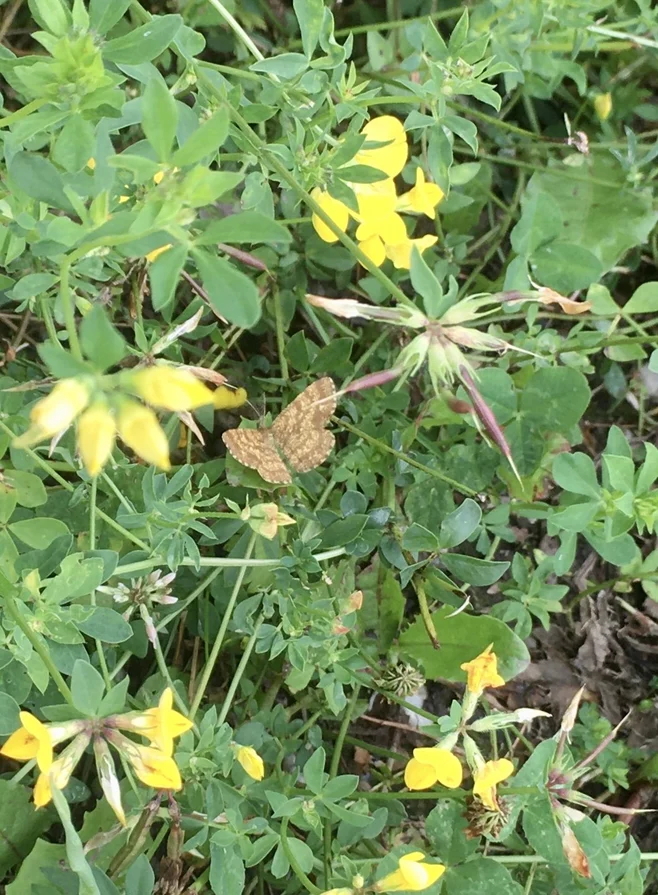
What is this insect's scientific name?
Ematurga atomaria
